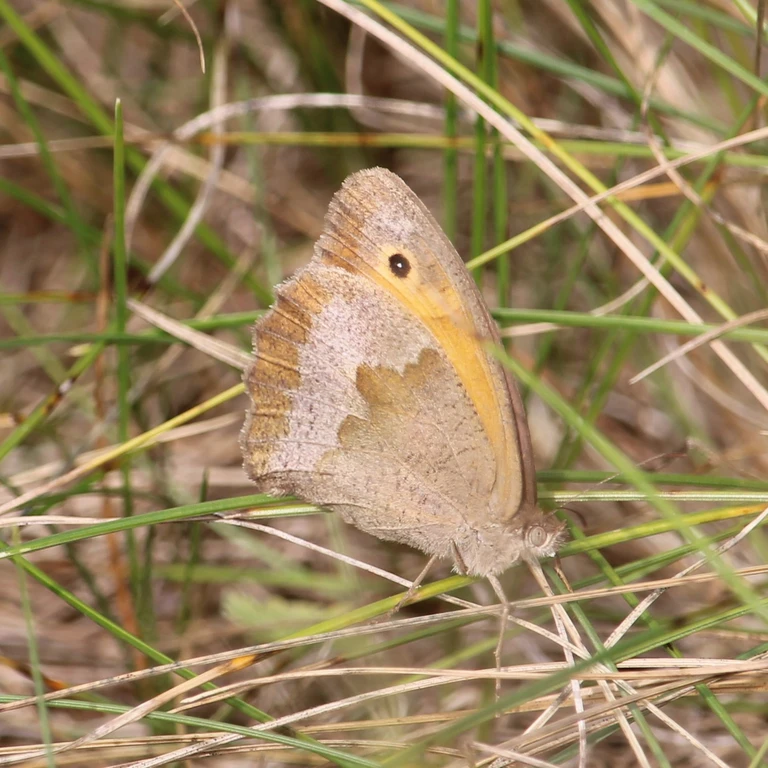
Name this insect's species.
Maniola jurtina
